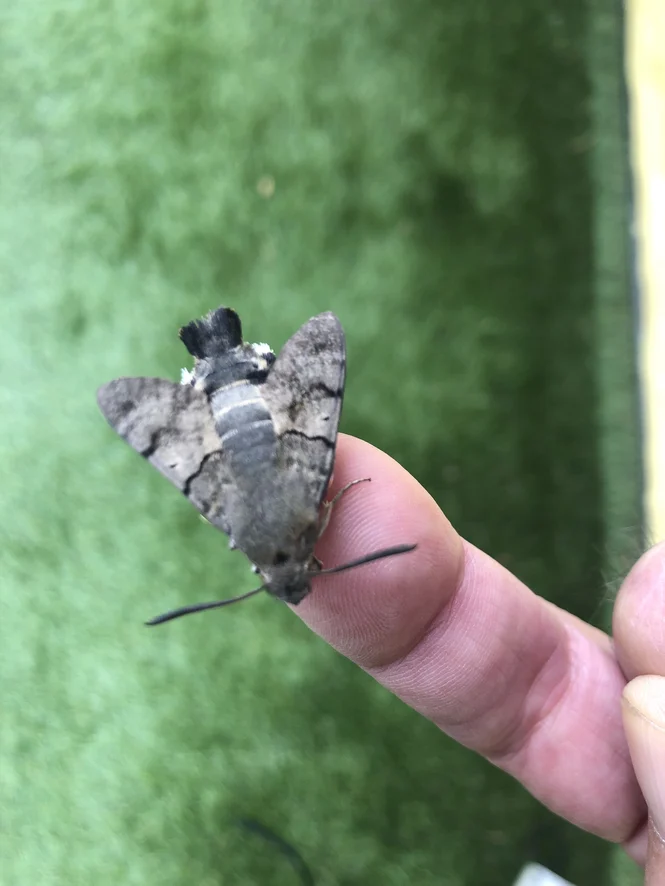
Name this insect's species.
Macroglossum stellatarum
